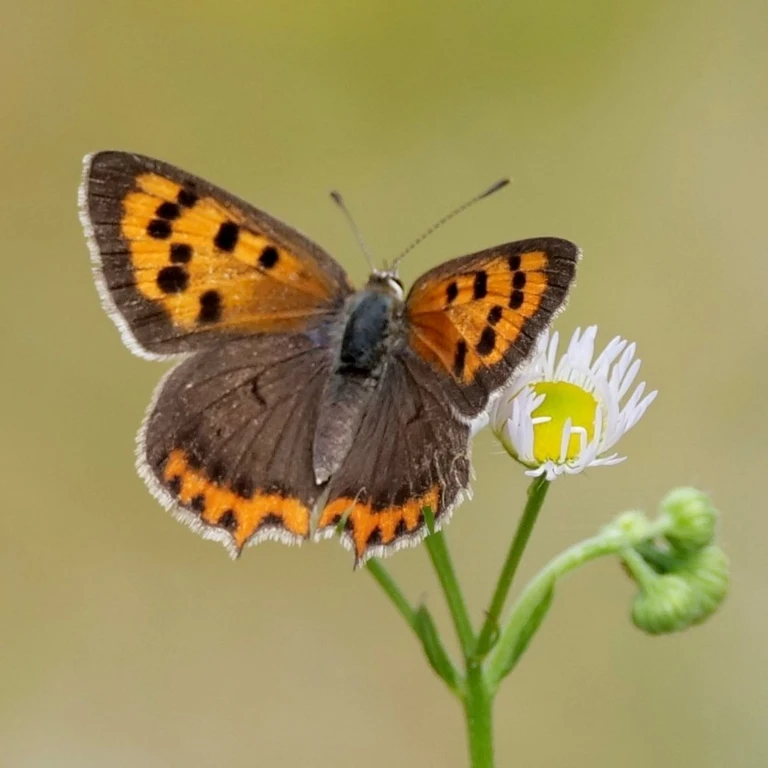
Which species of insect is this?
Lycaena phlaeas
